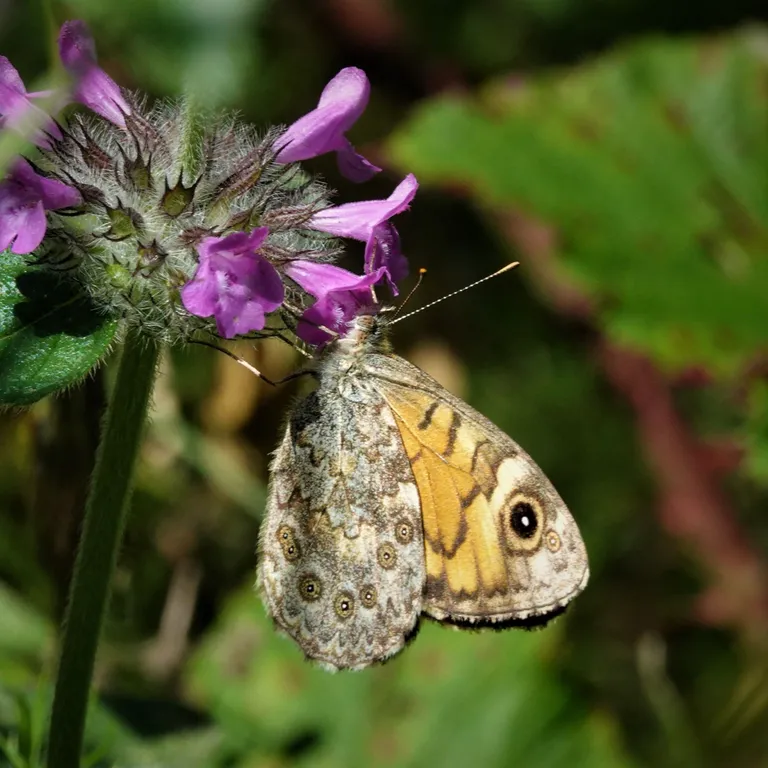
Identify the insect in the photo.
Lasiommata megera (also Pararge megera)
